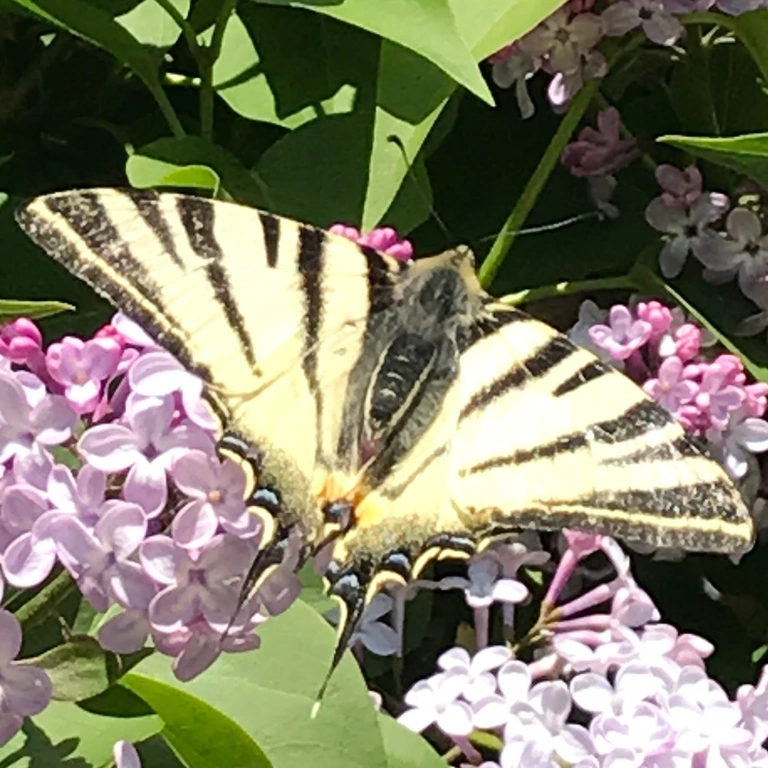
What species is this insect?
Iphiclides podalirius
